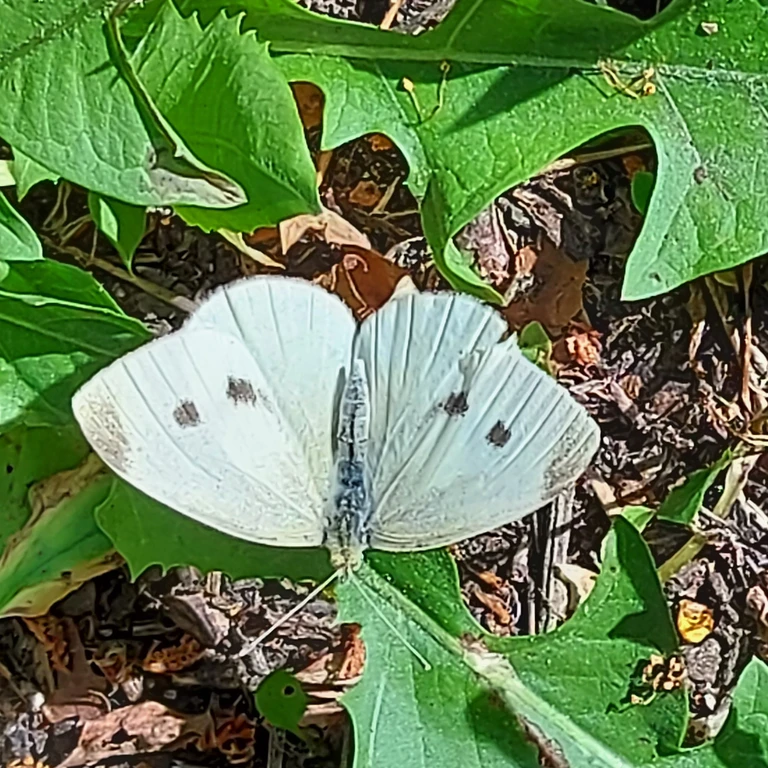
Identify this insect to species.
Pieris rapae
